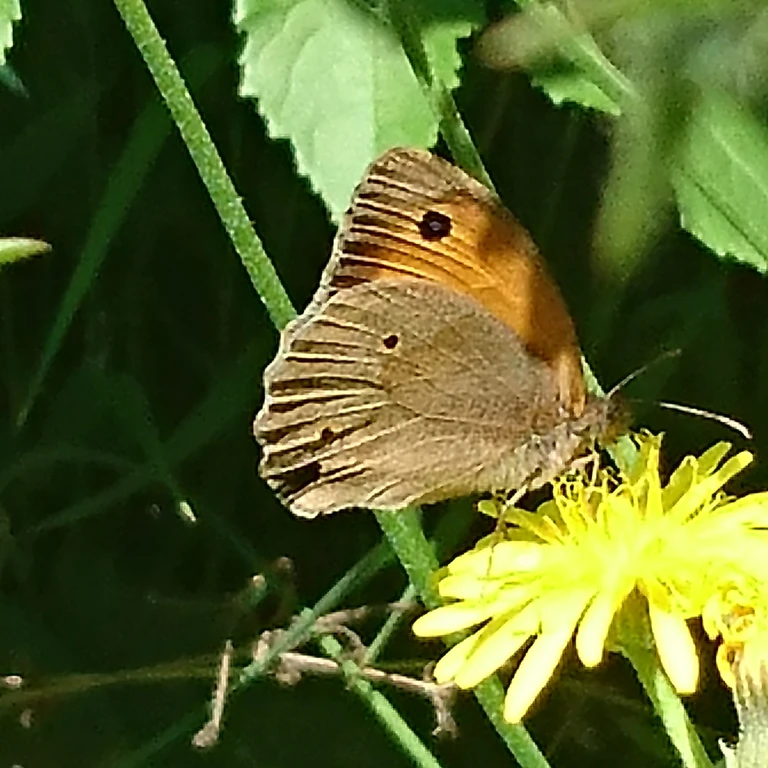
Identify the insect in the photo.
Maniola jurtina
